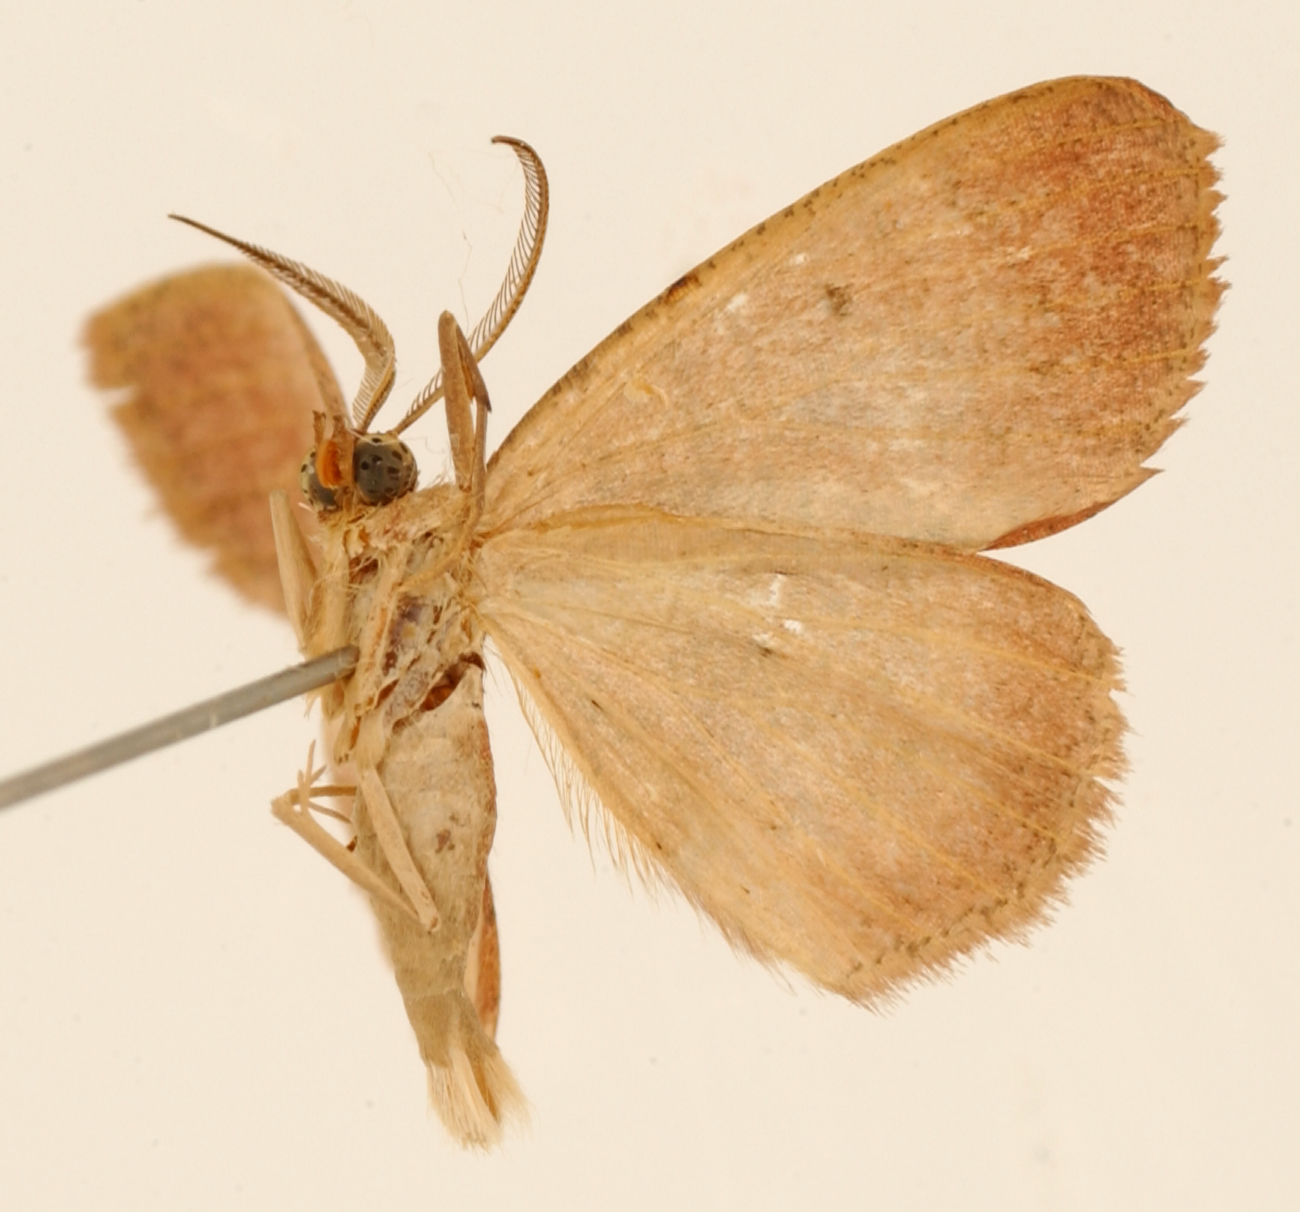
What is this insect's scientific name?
Petelia vinasaria
